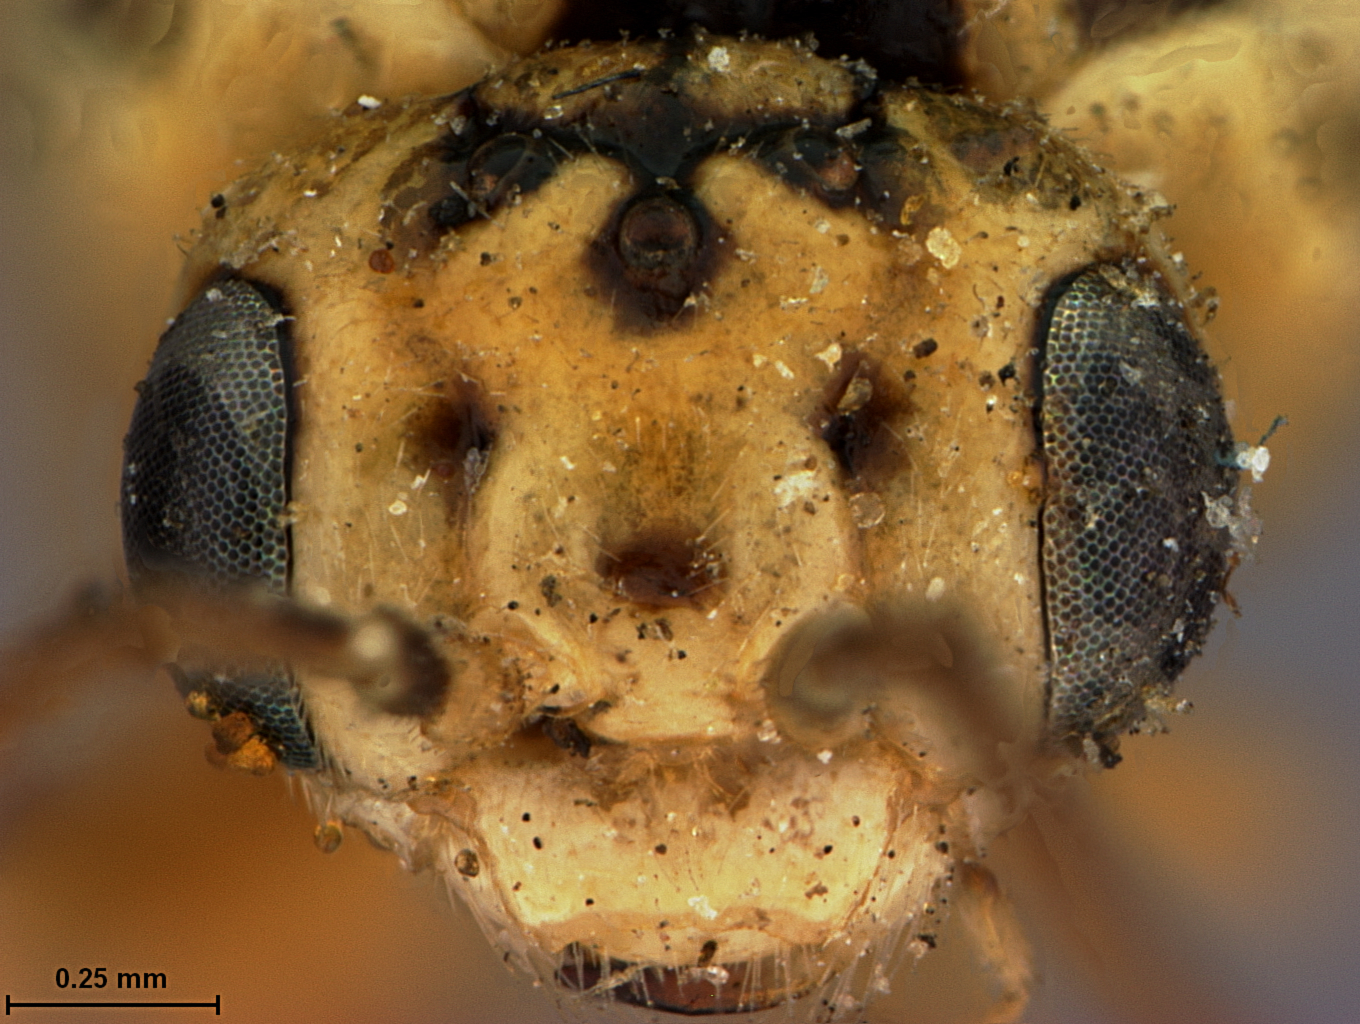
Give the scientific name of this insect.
Scolioneura luteopicta
